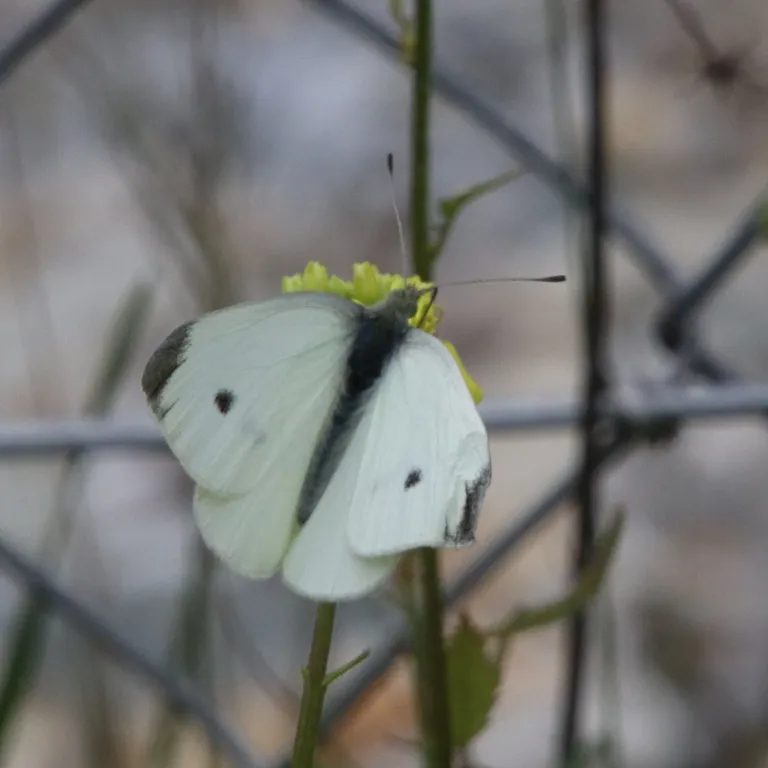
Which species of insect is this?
Pieris rapae
